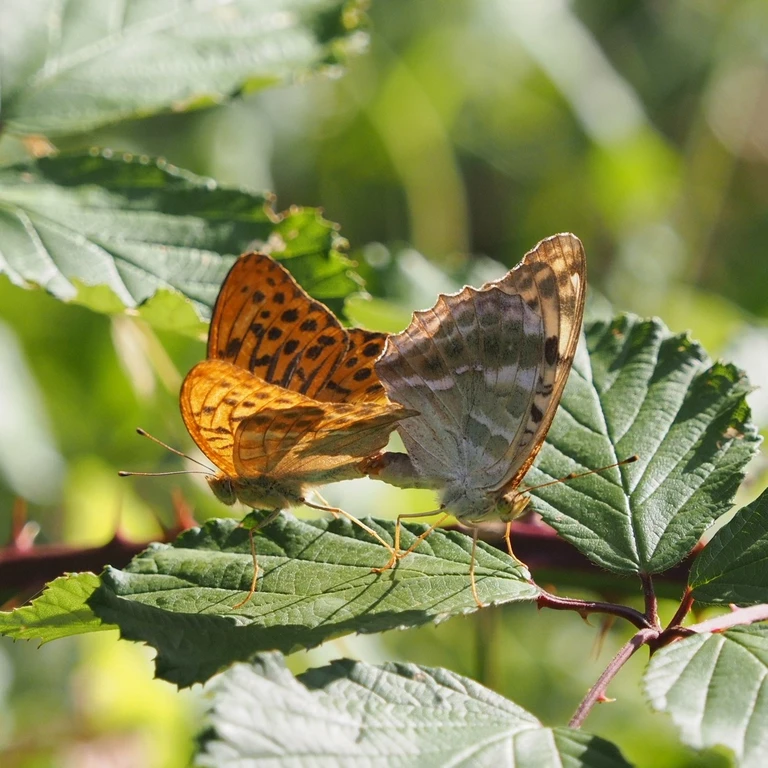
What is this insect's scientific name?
Argynnis paphia
